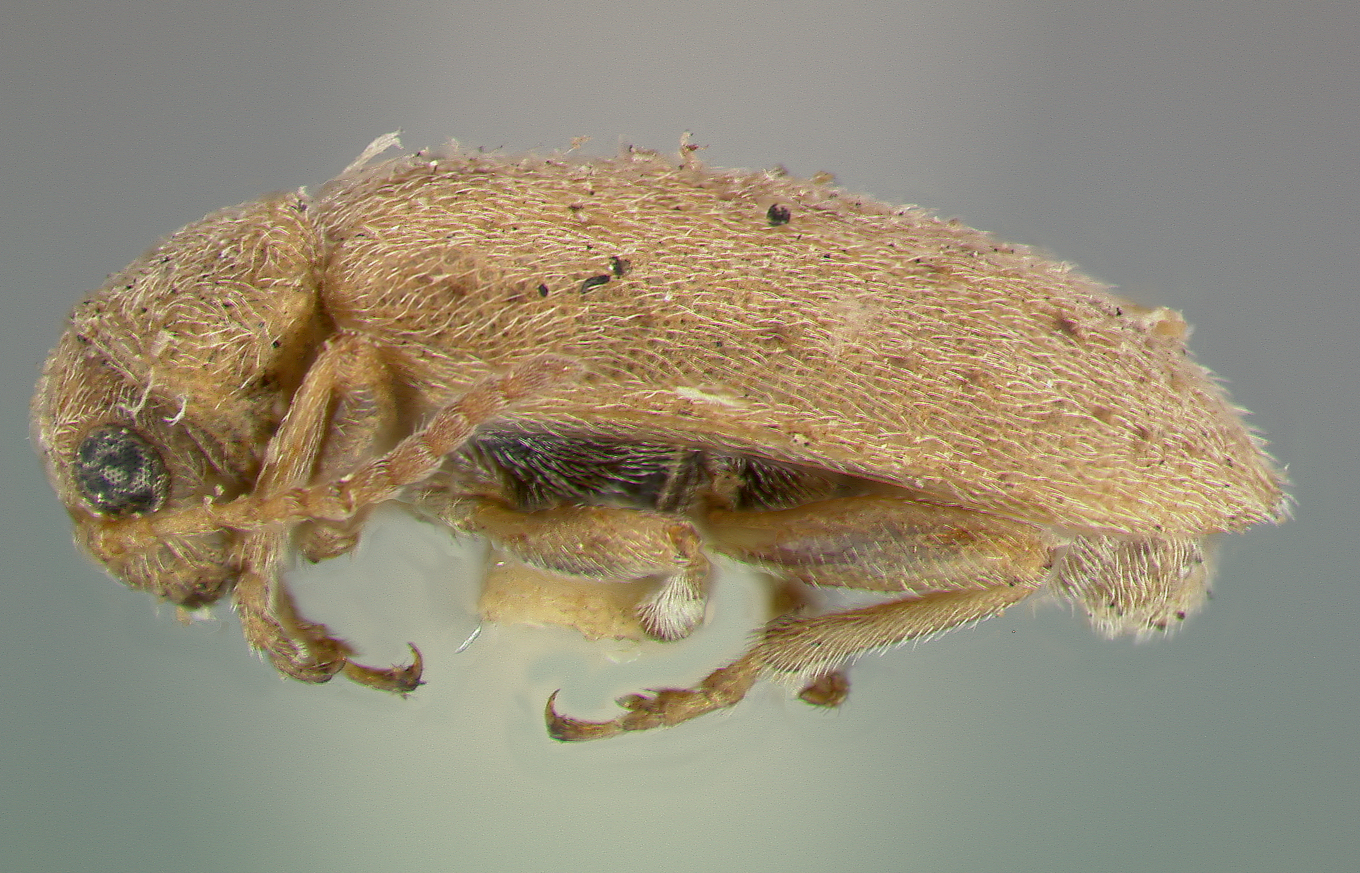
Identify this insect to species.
Monoxia pallida
